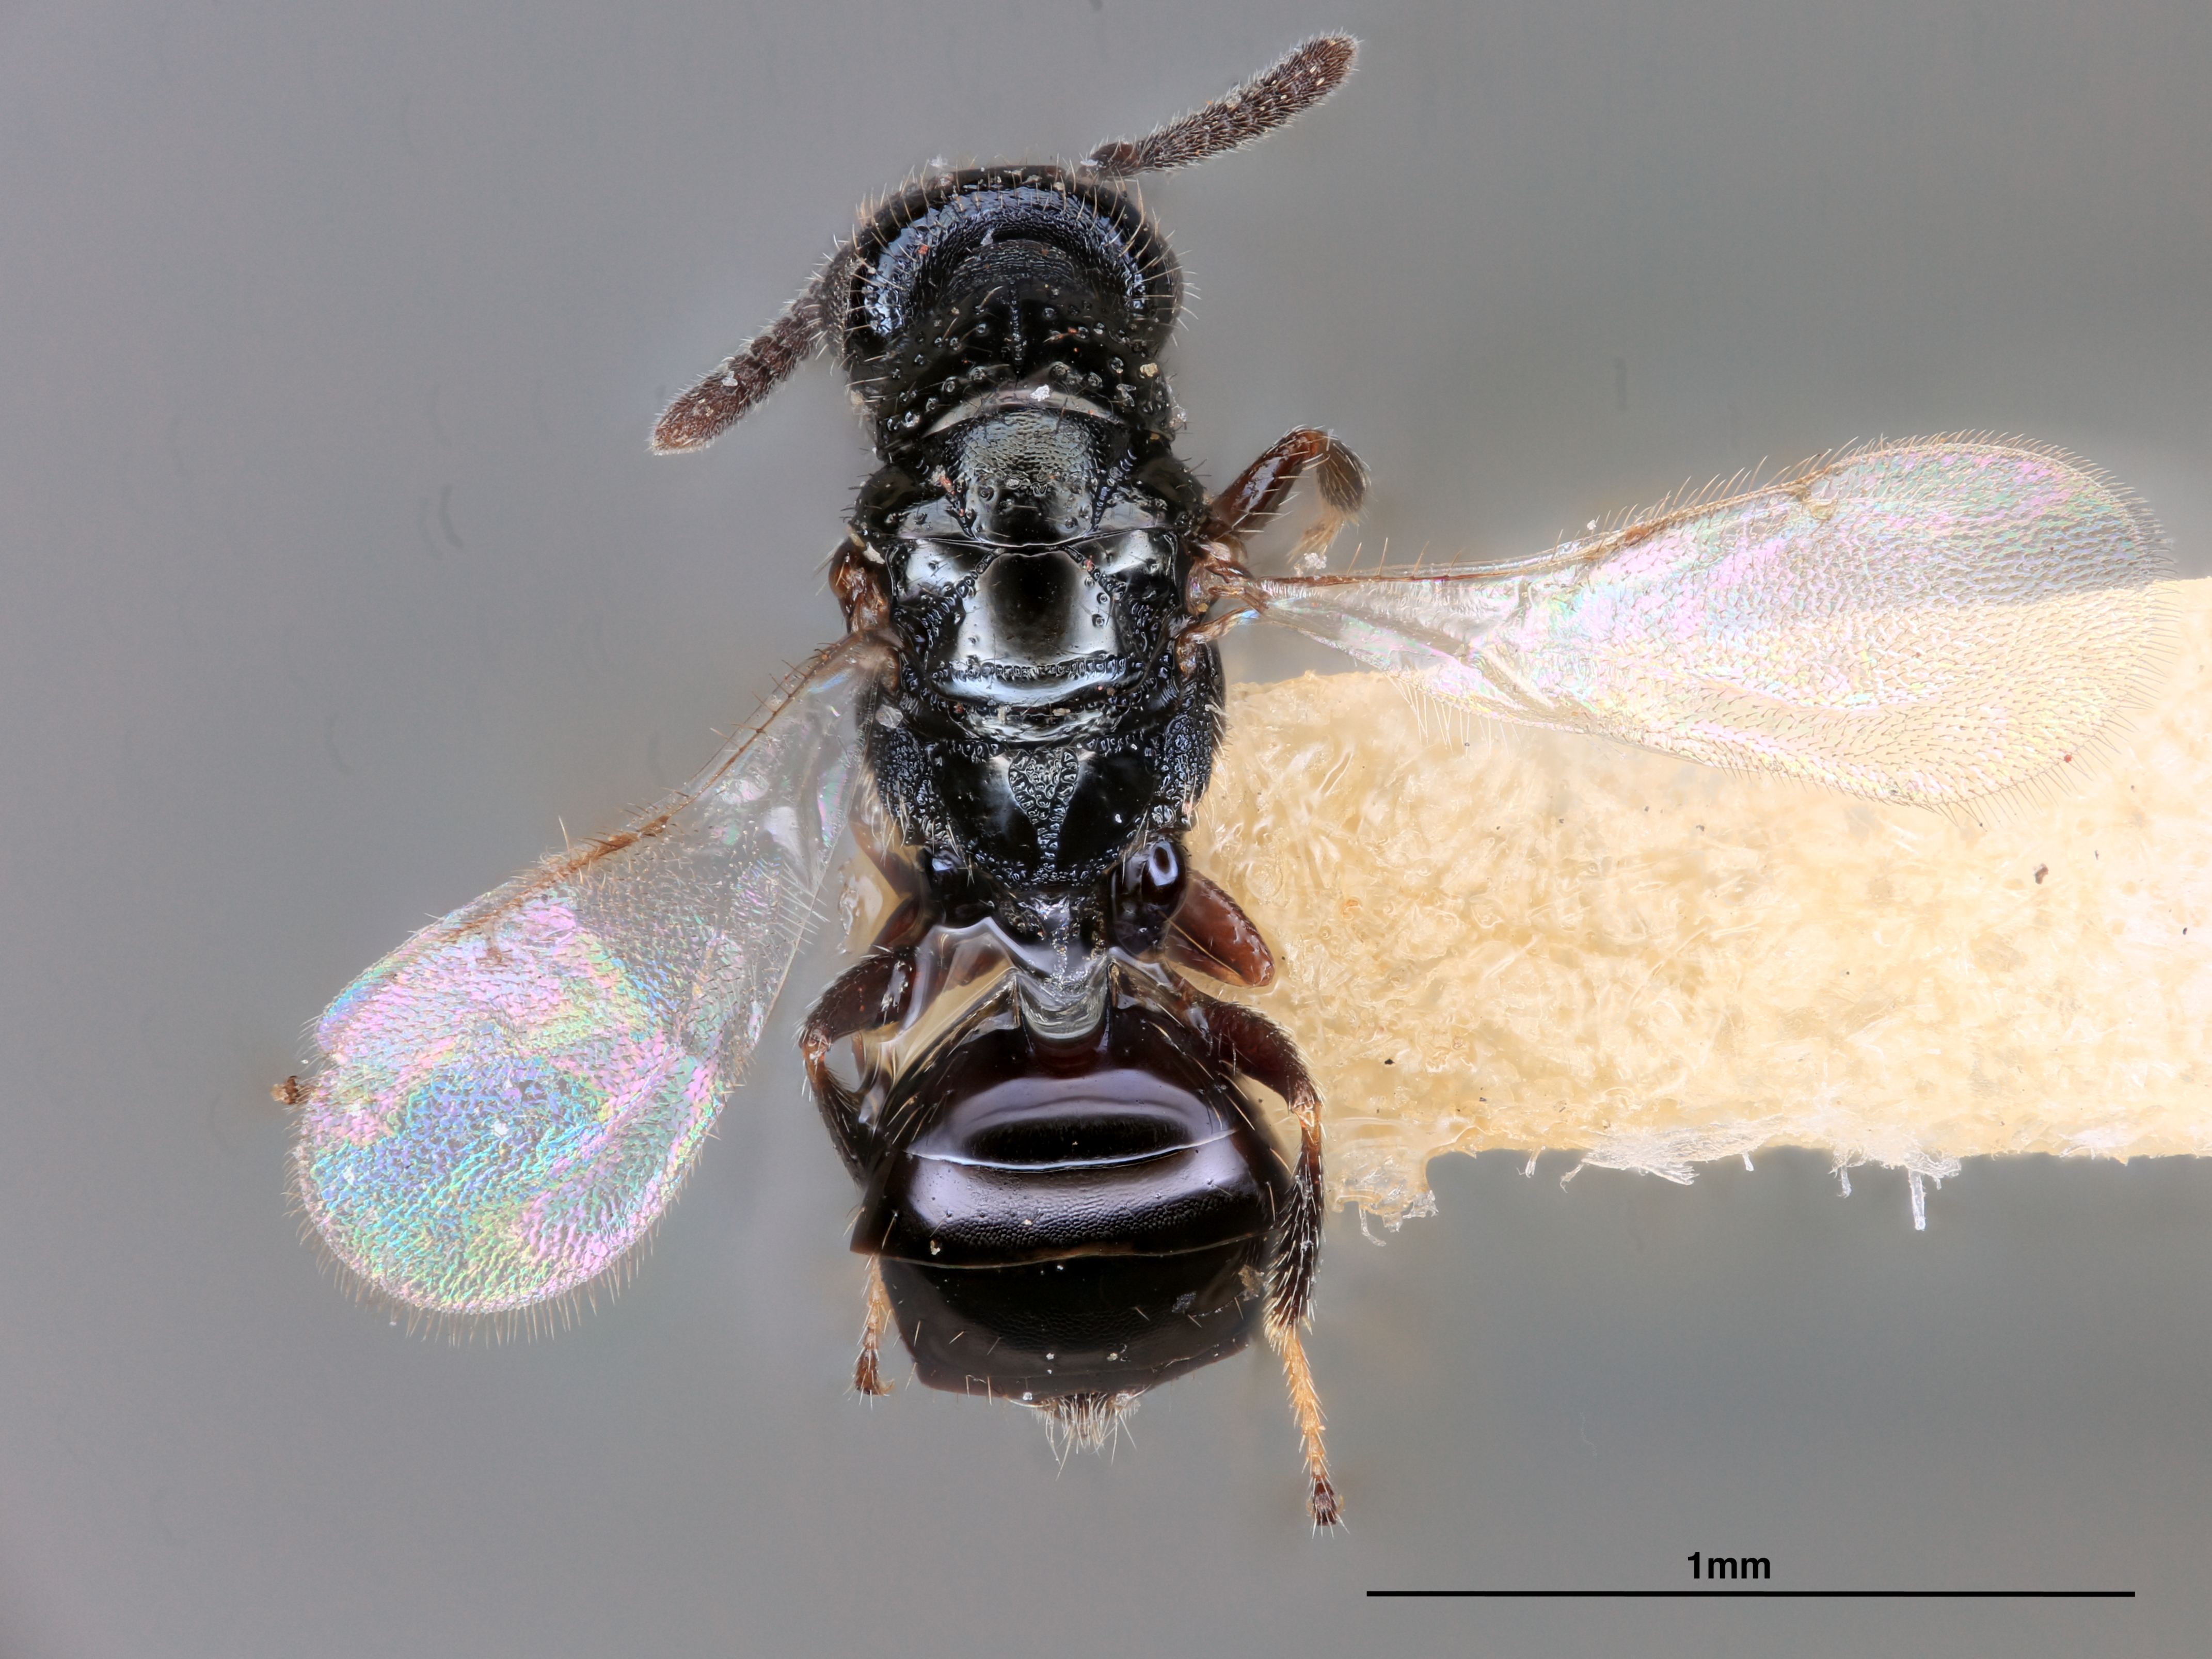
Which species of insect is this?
Spalangia dozierri
